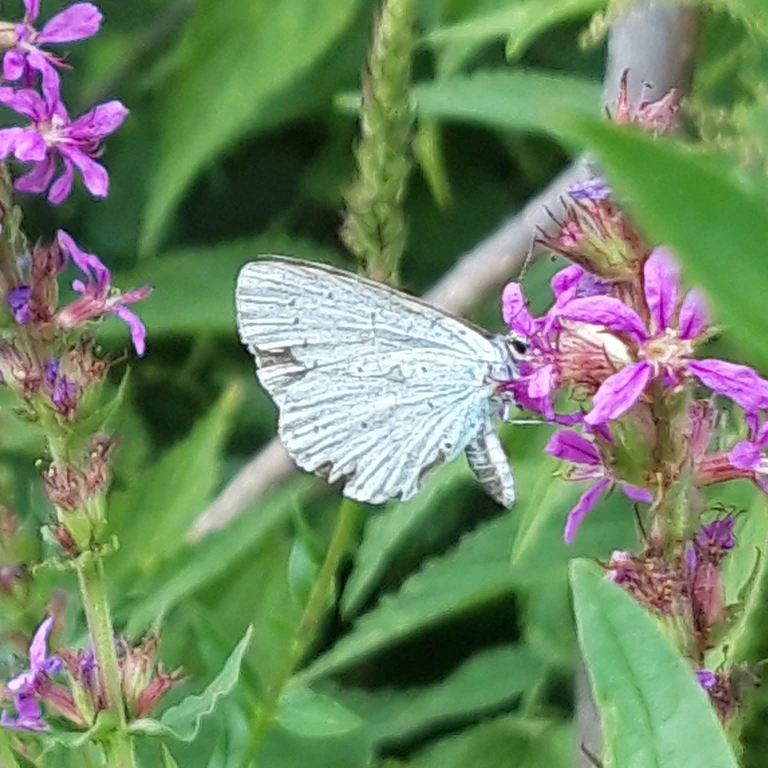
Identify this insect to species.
Celastrina argiolus
